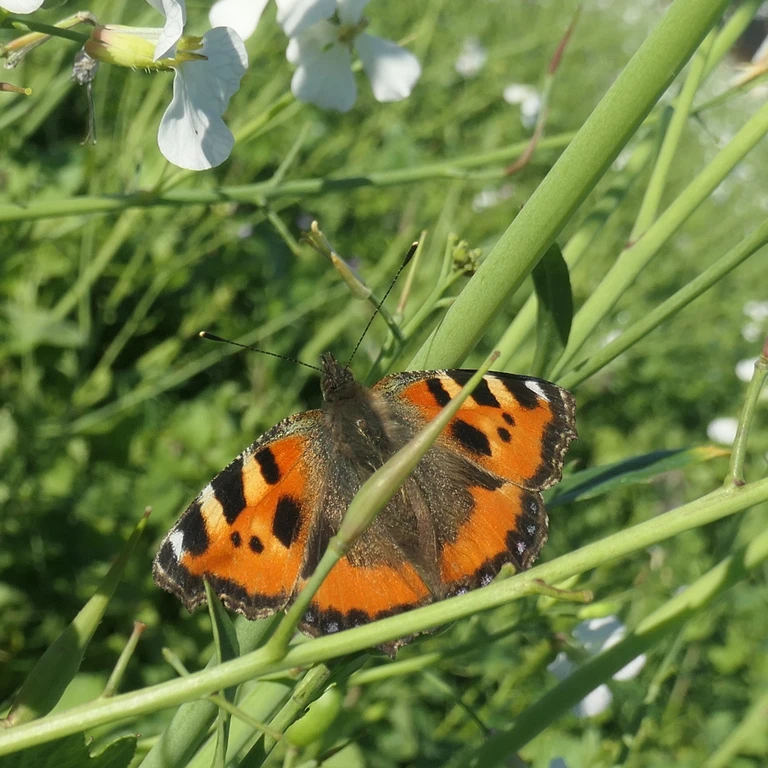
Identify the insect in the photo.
Aglais urticae
